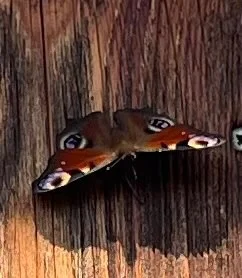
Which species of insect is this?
Aglais io
